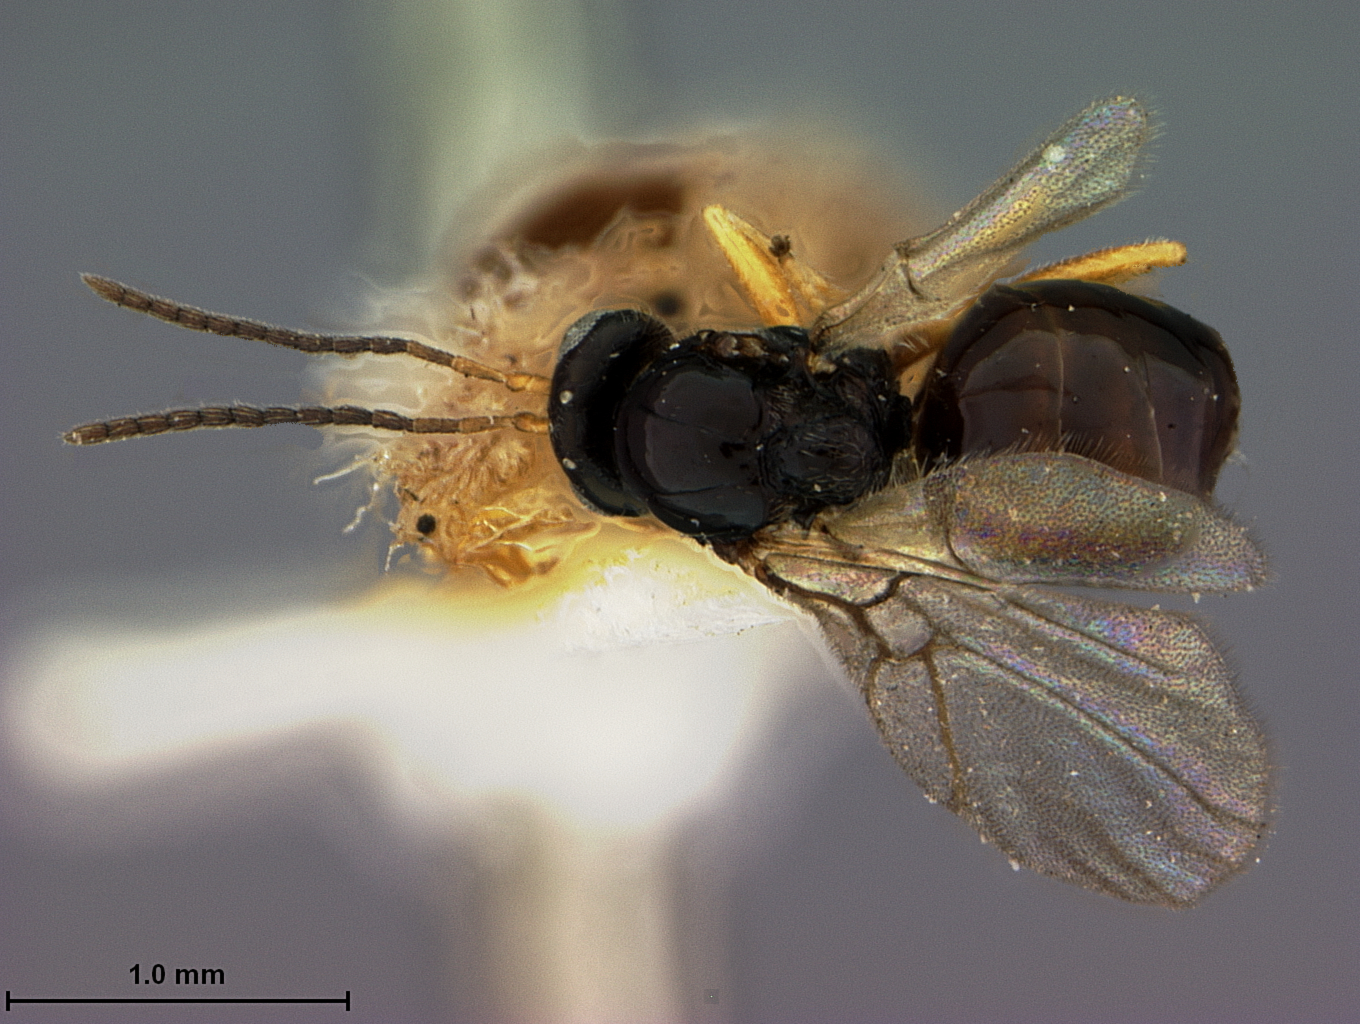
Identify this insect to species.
Liodora comata
